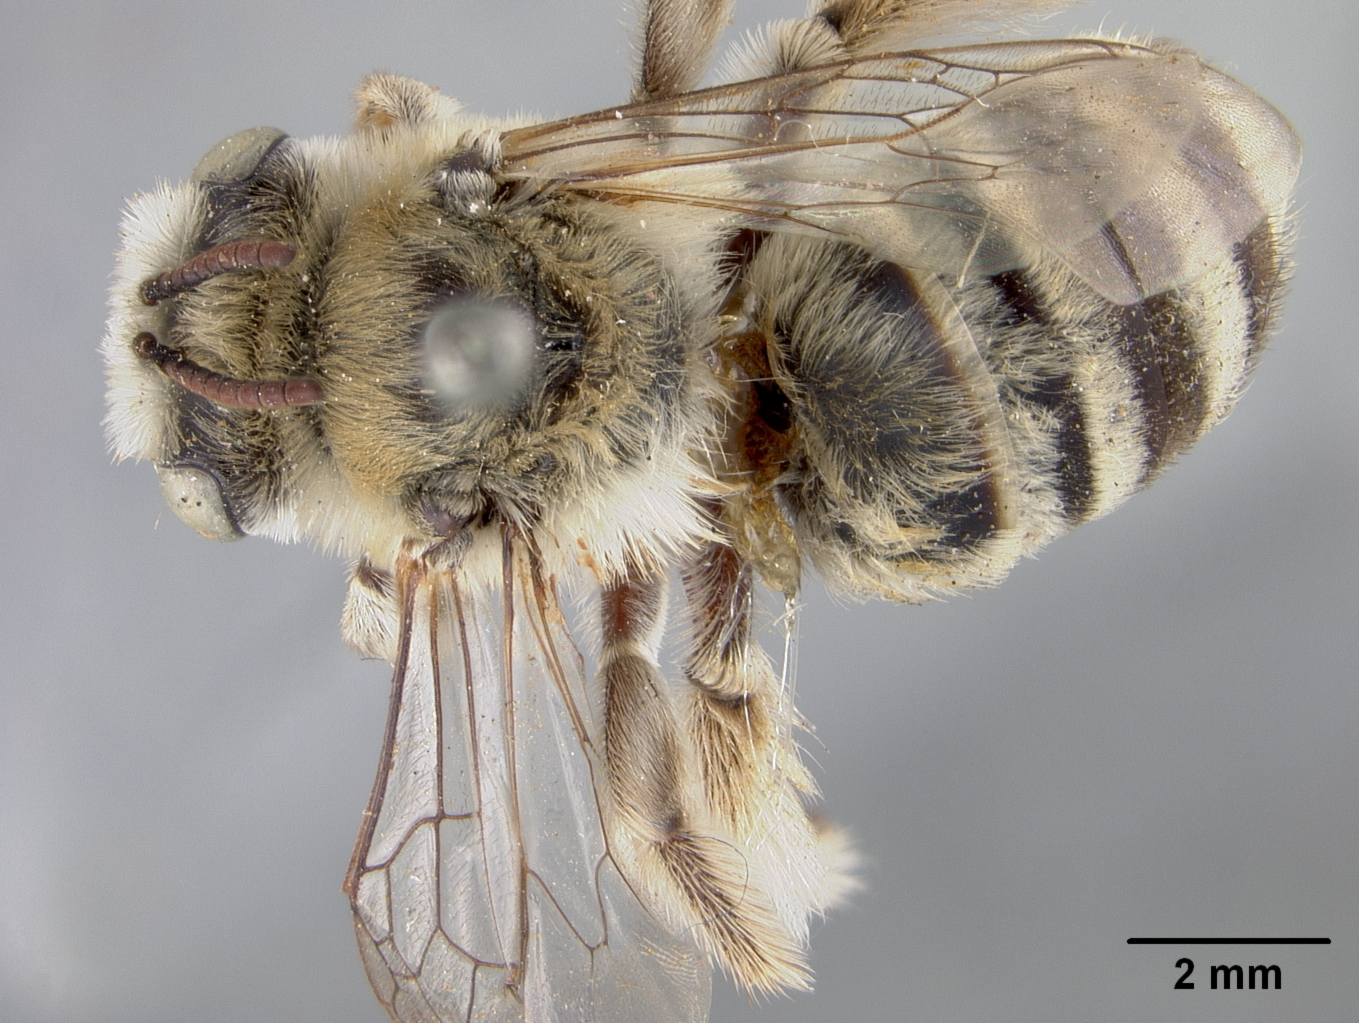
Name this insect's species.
Melissodes pallidicincta
